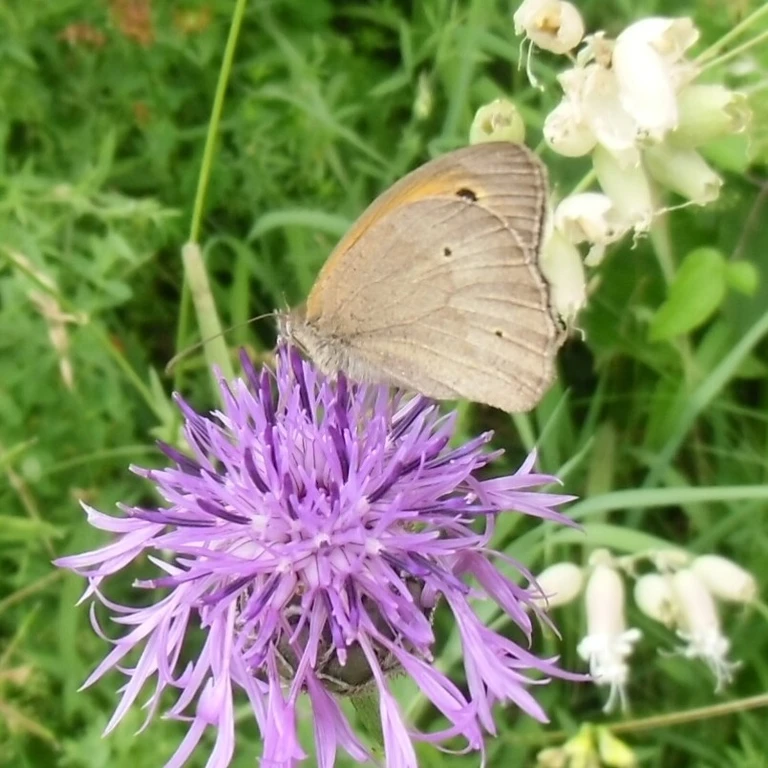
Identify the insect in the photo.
Maniola jurtina
